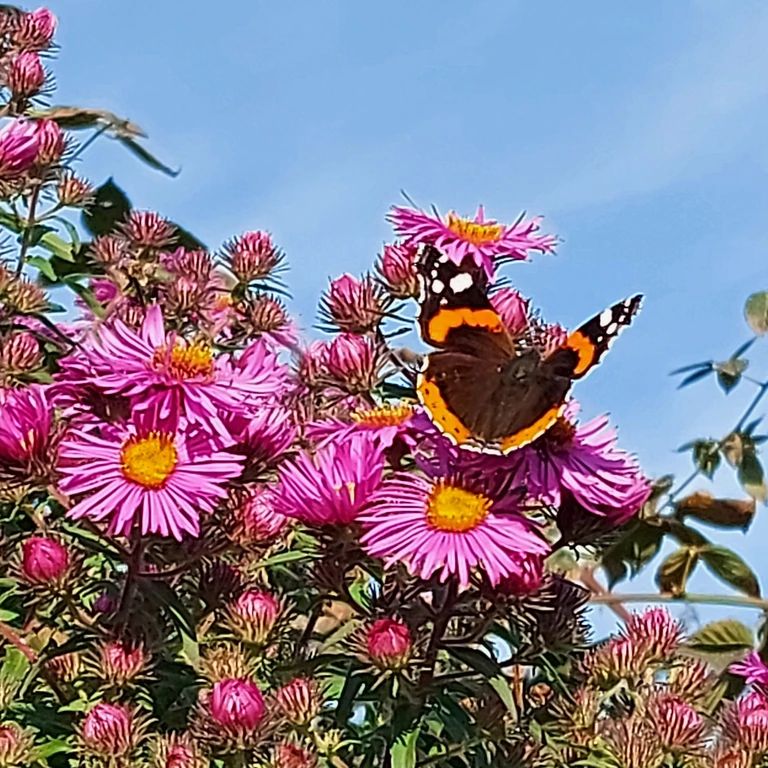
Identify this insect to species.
Vanessa atalanta
